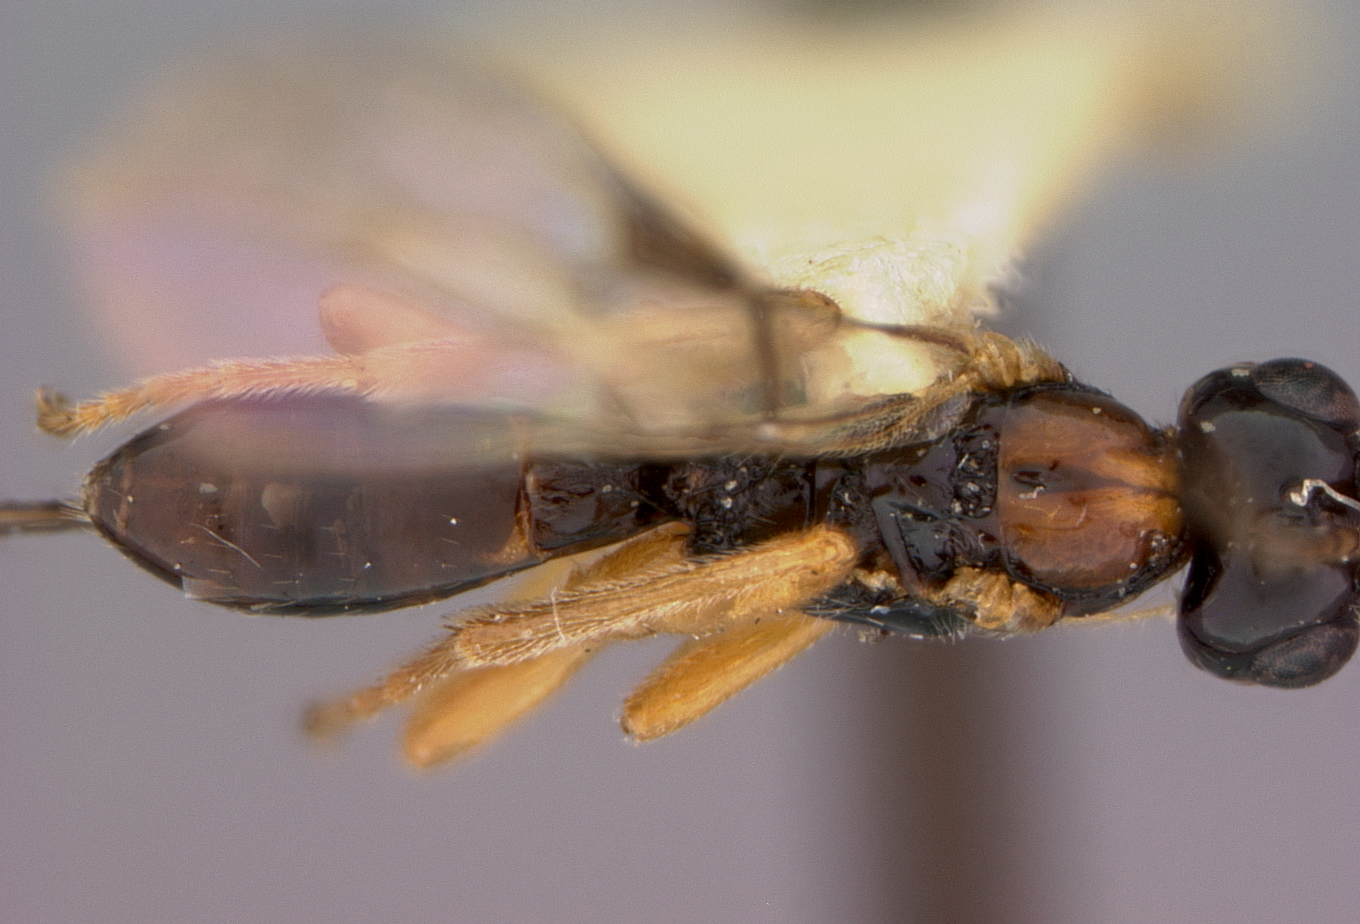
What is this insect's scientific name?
Phaenocarpa californica
